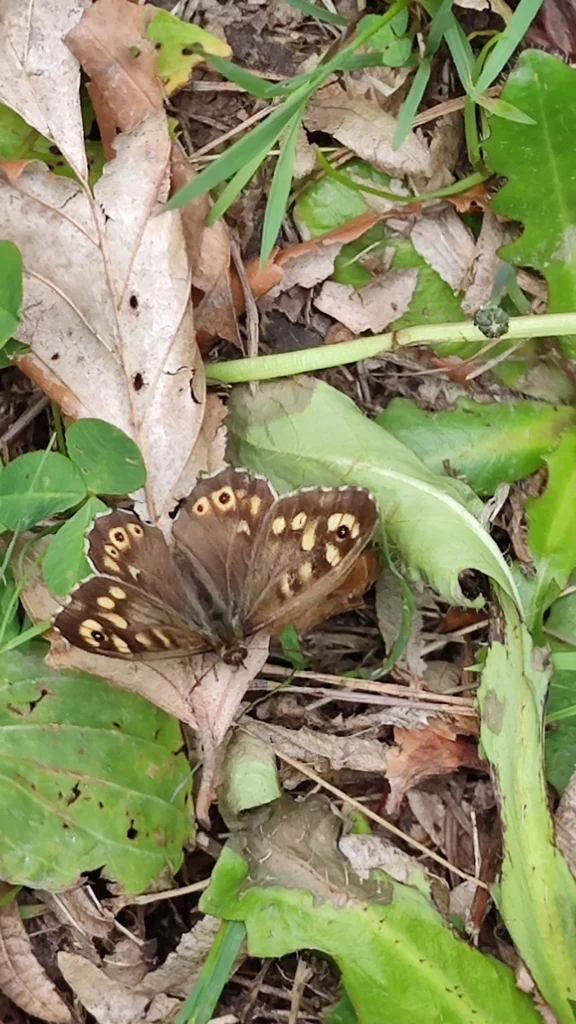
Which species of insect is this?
Pararge aegeria
